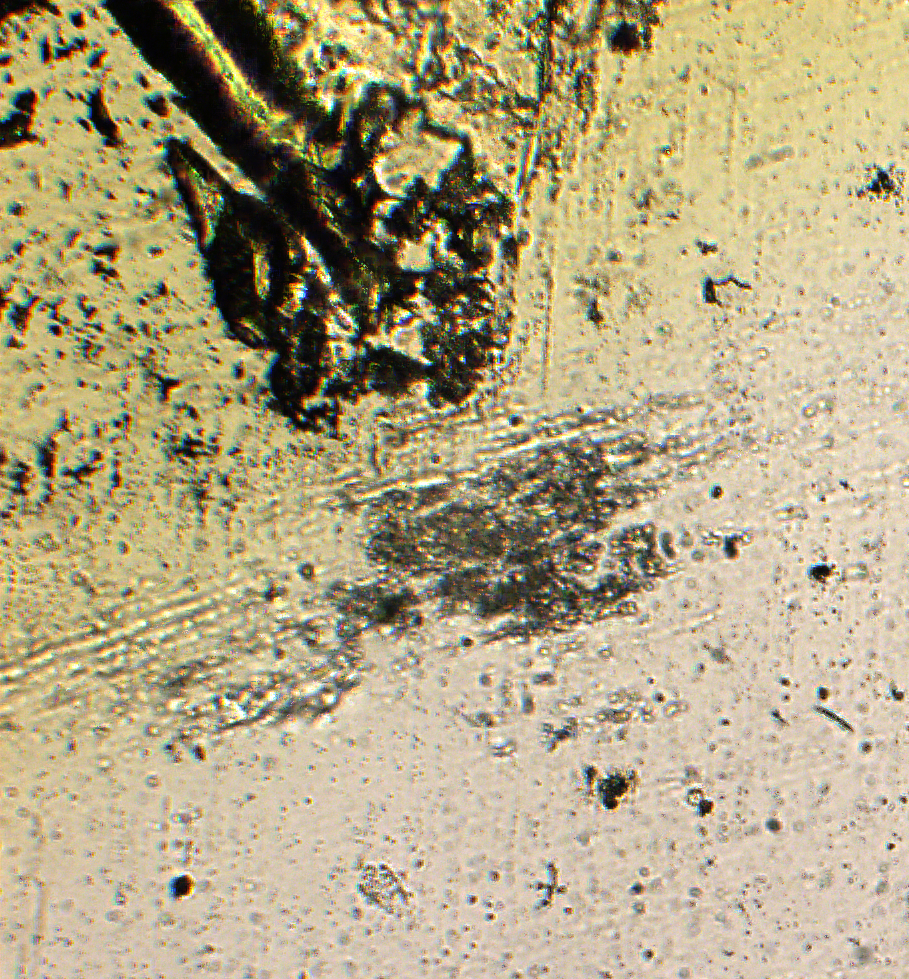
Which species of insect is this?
Achrysopophagus nigricornis
